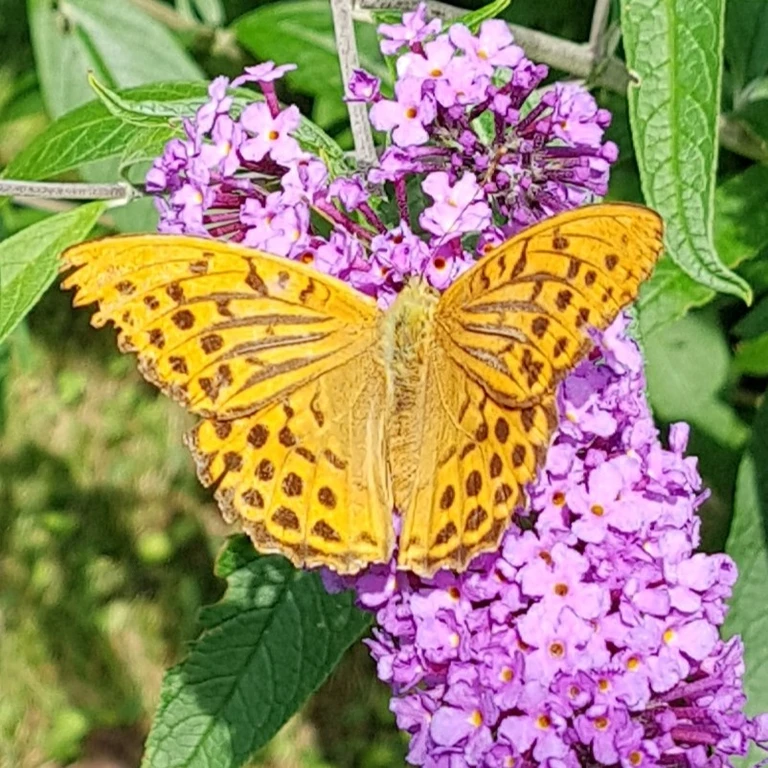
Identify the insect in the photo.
Argynnis paphia
